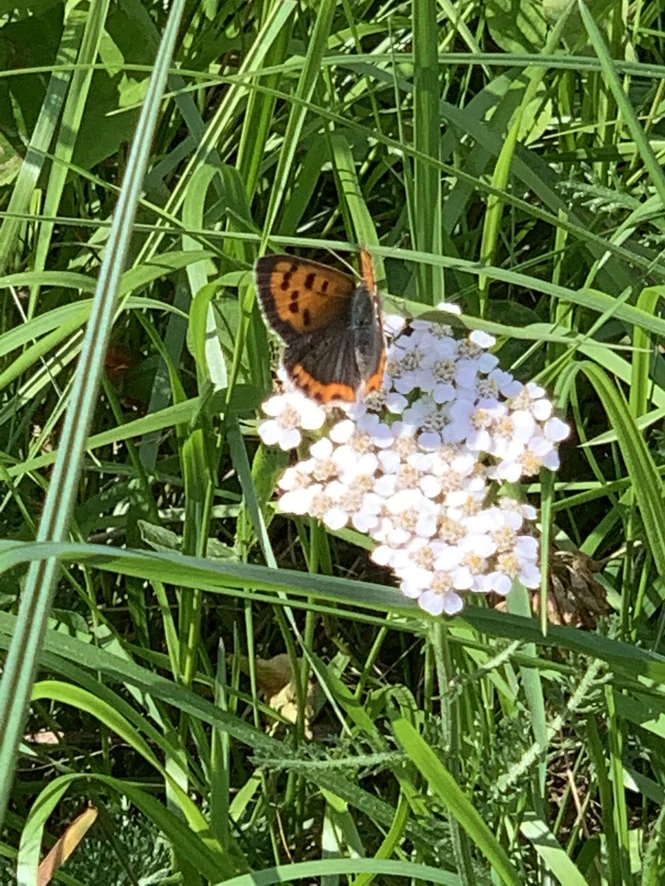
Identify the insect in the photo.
Lycaena phlaeas
